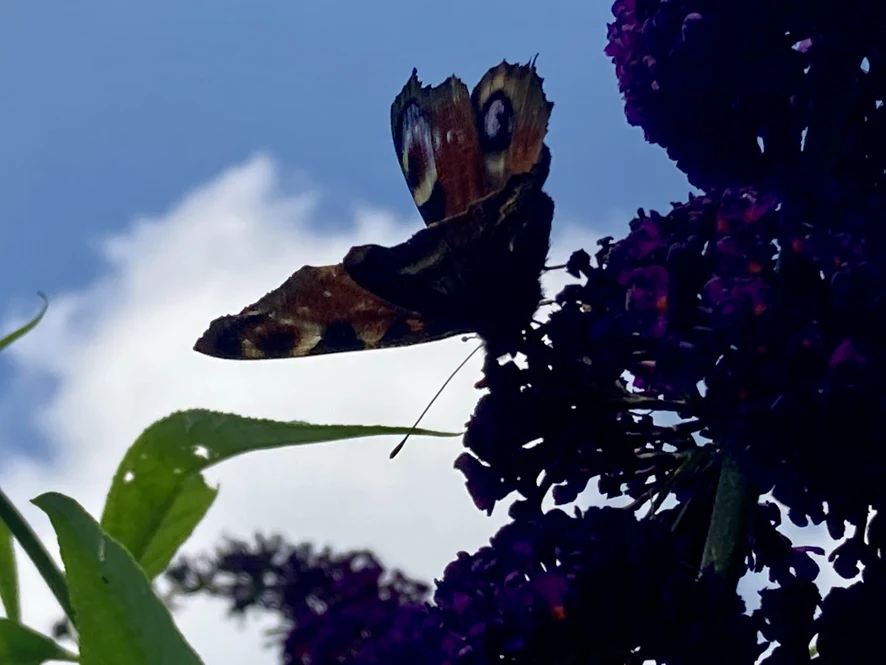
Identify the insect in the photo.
Aglais io
